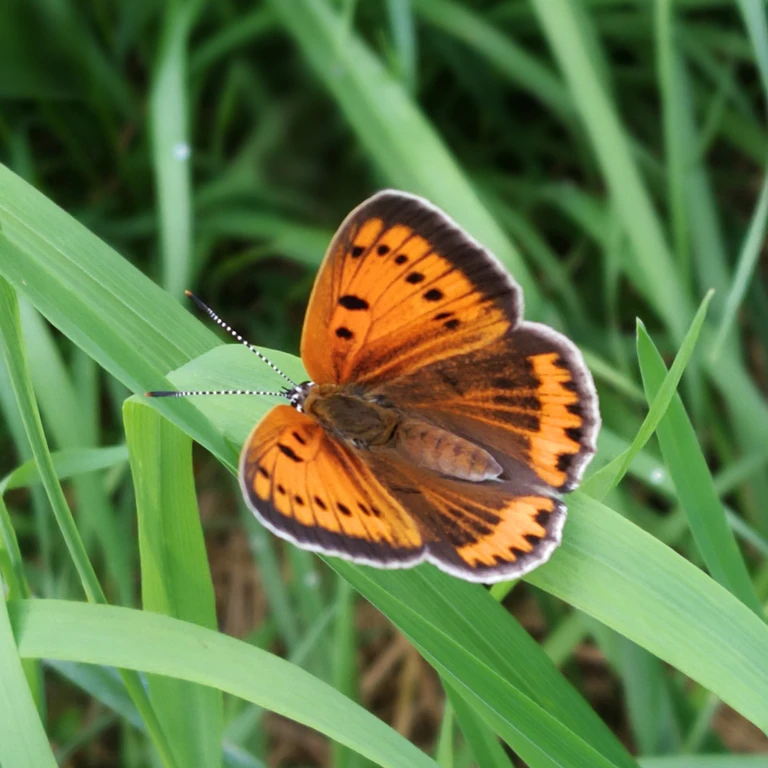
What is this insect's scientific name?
Lycaena dispar
